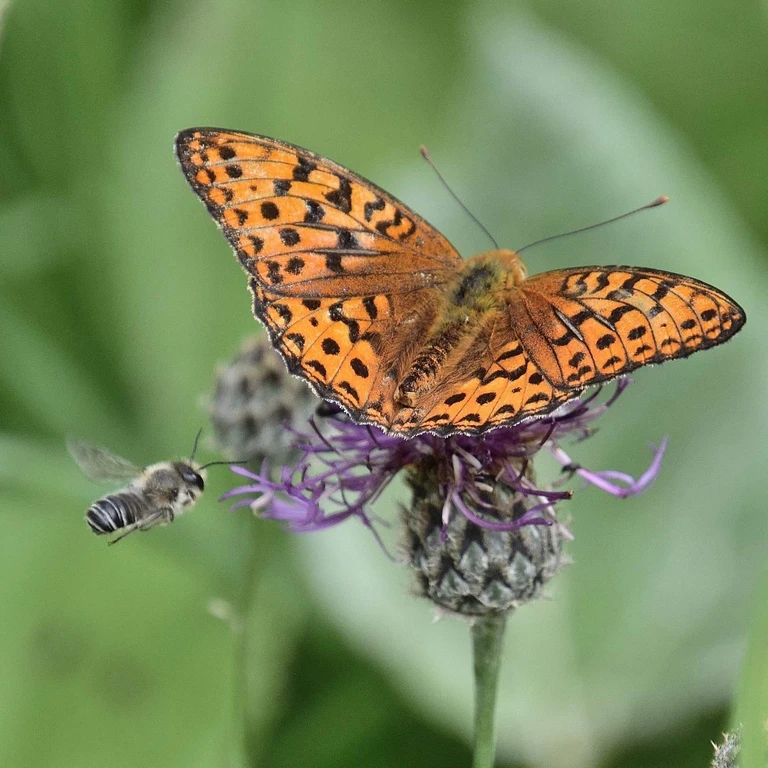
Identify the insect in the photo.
Fabriciana adippe
